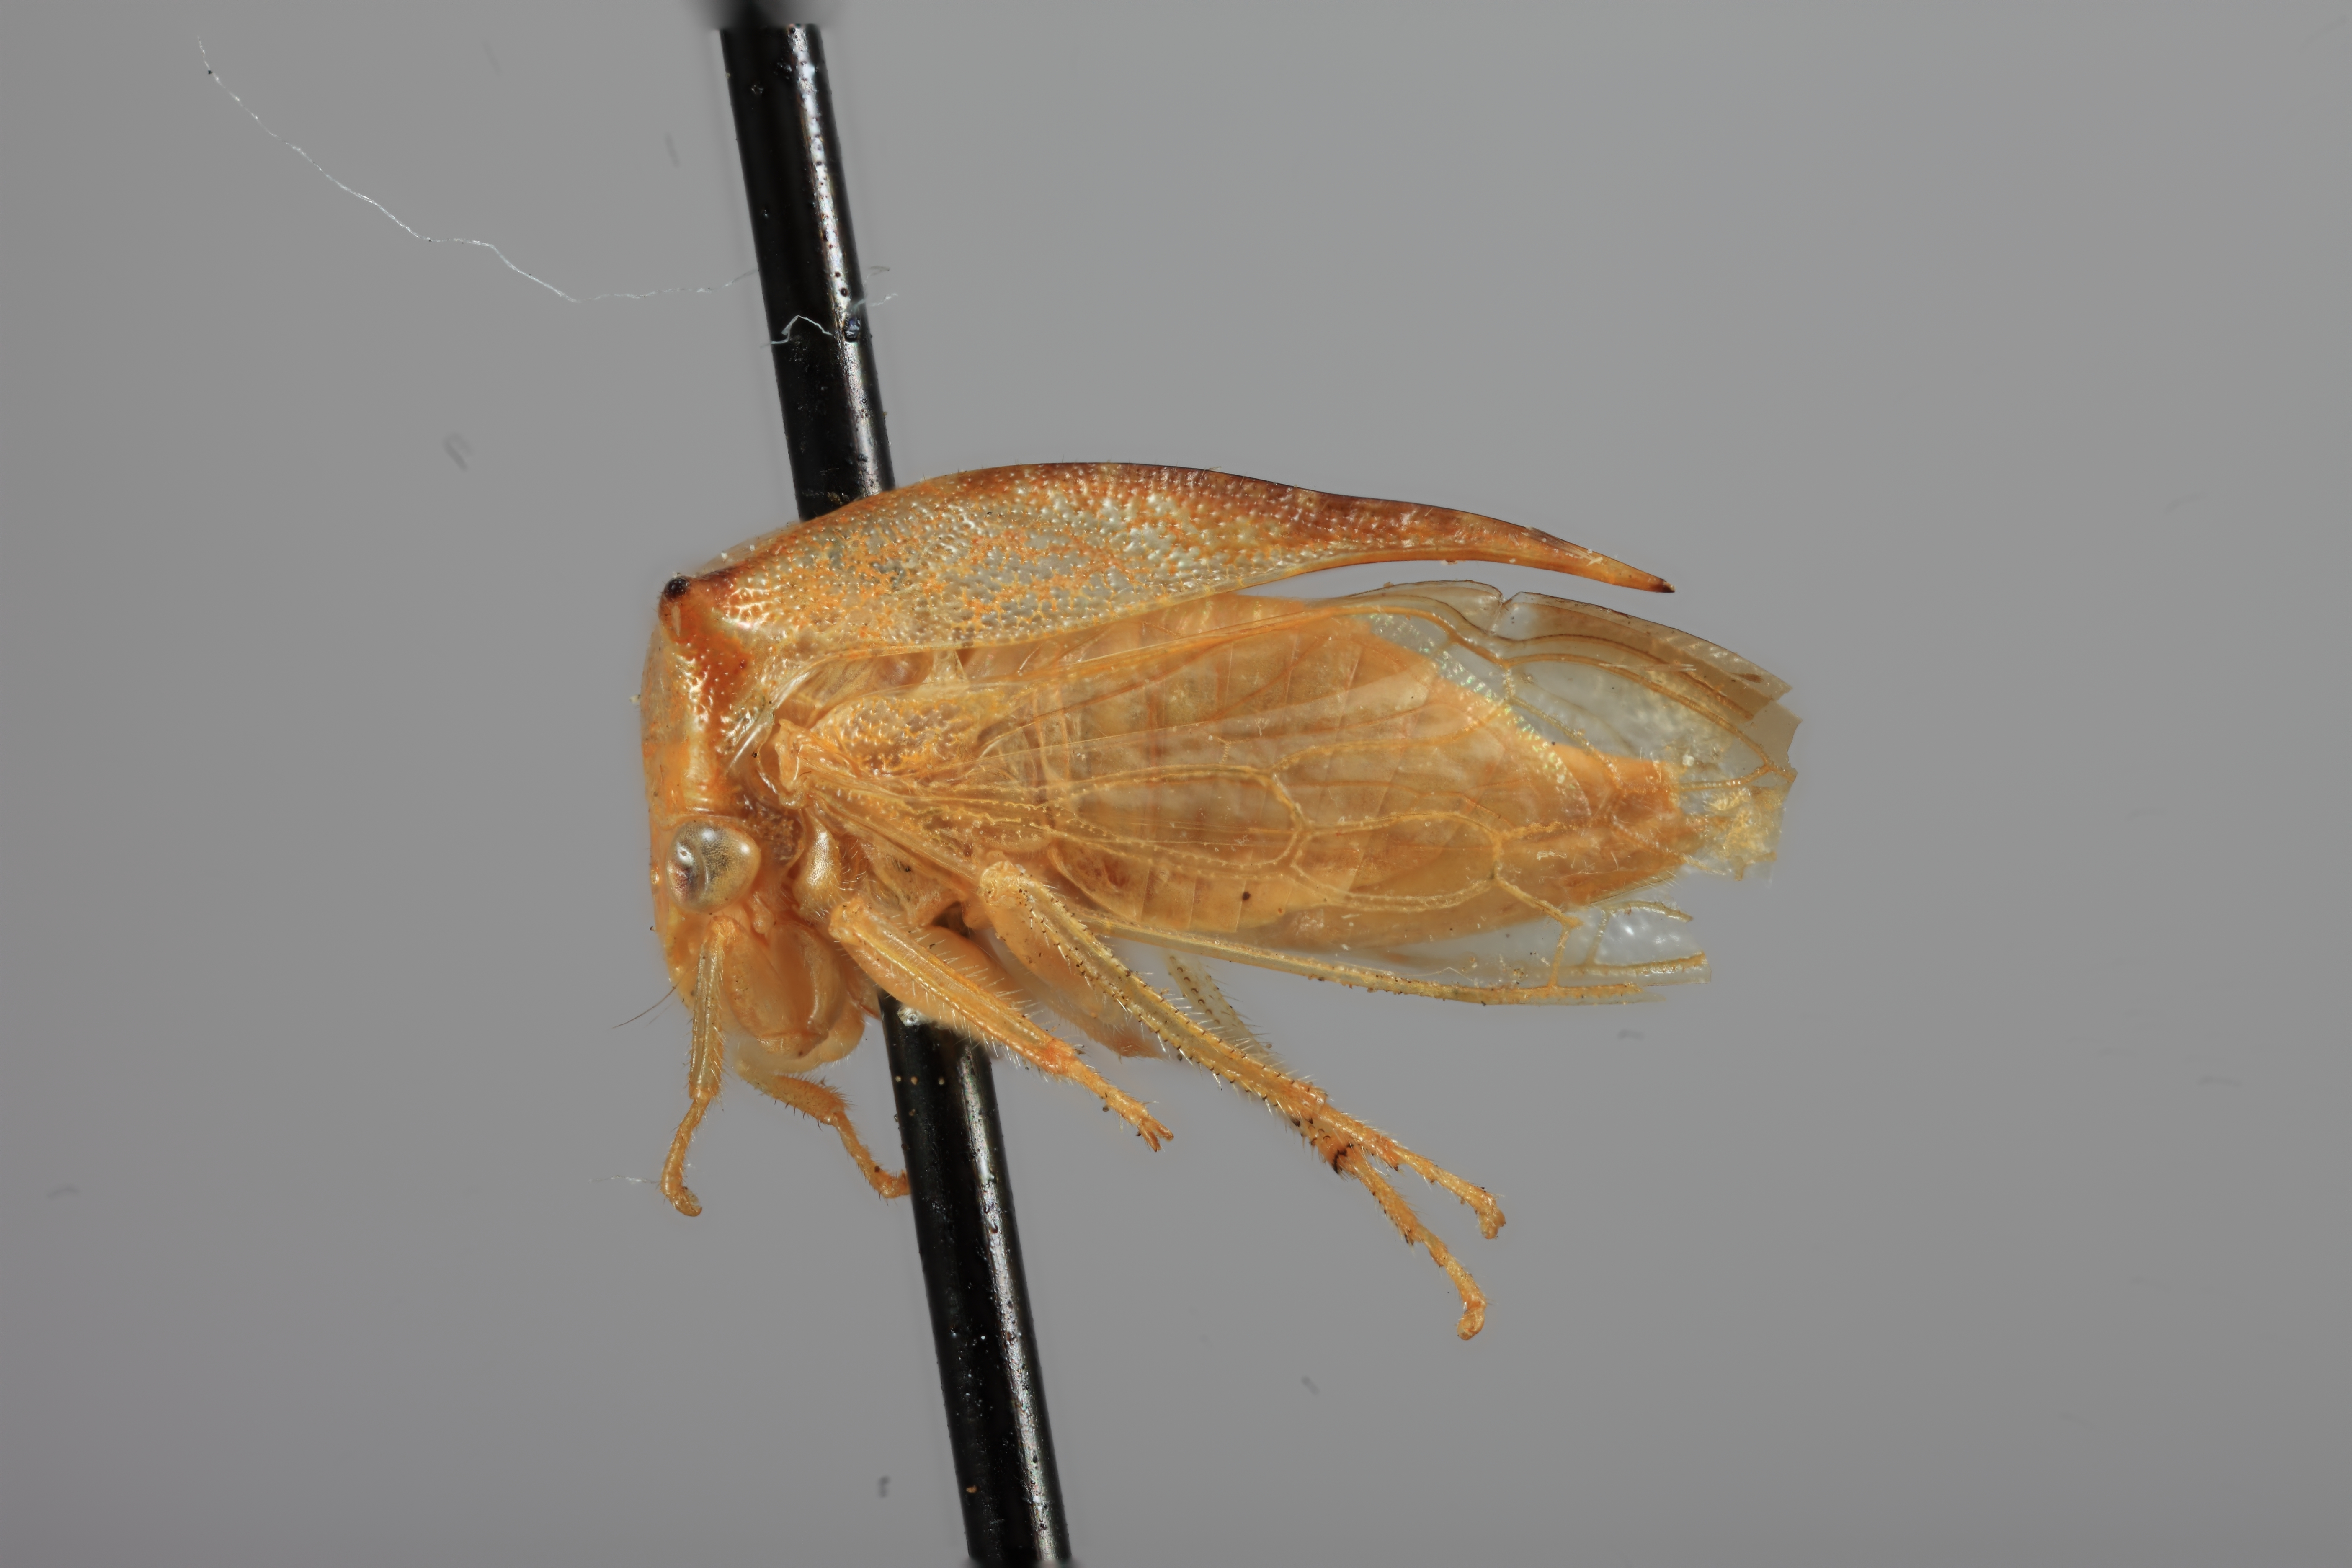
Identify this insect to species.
Ceresa militaris
